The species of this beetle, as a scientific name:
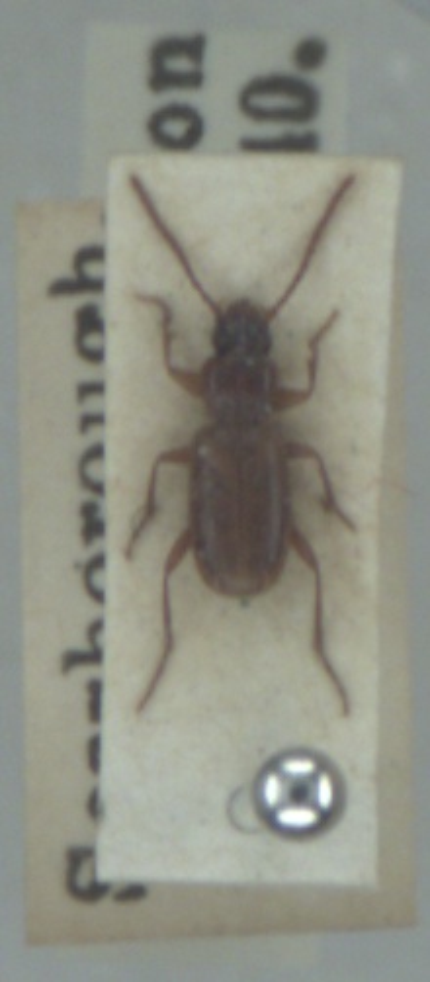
Trechoblemus micros
